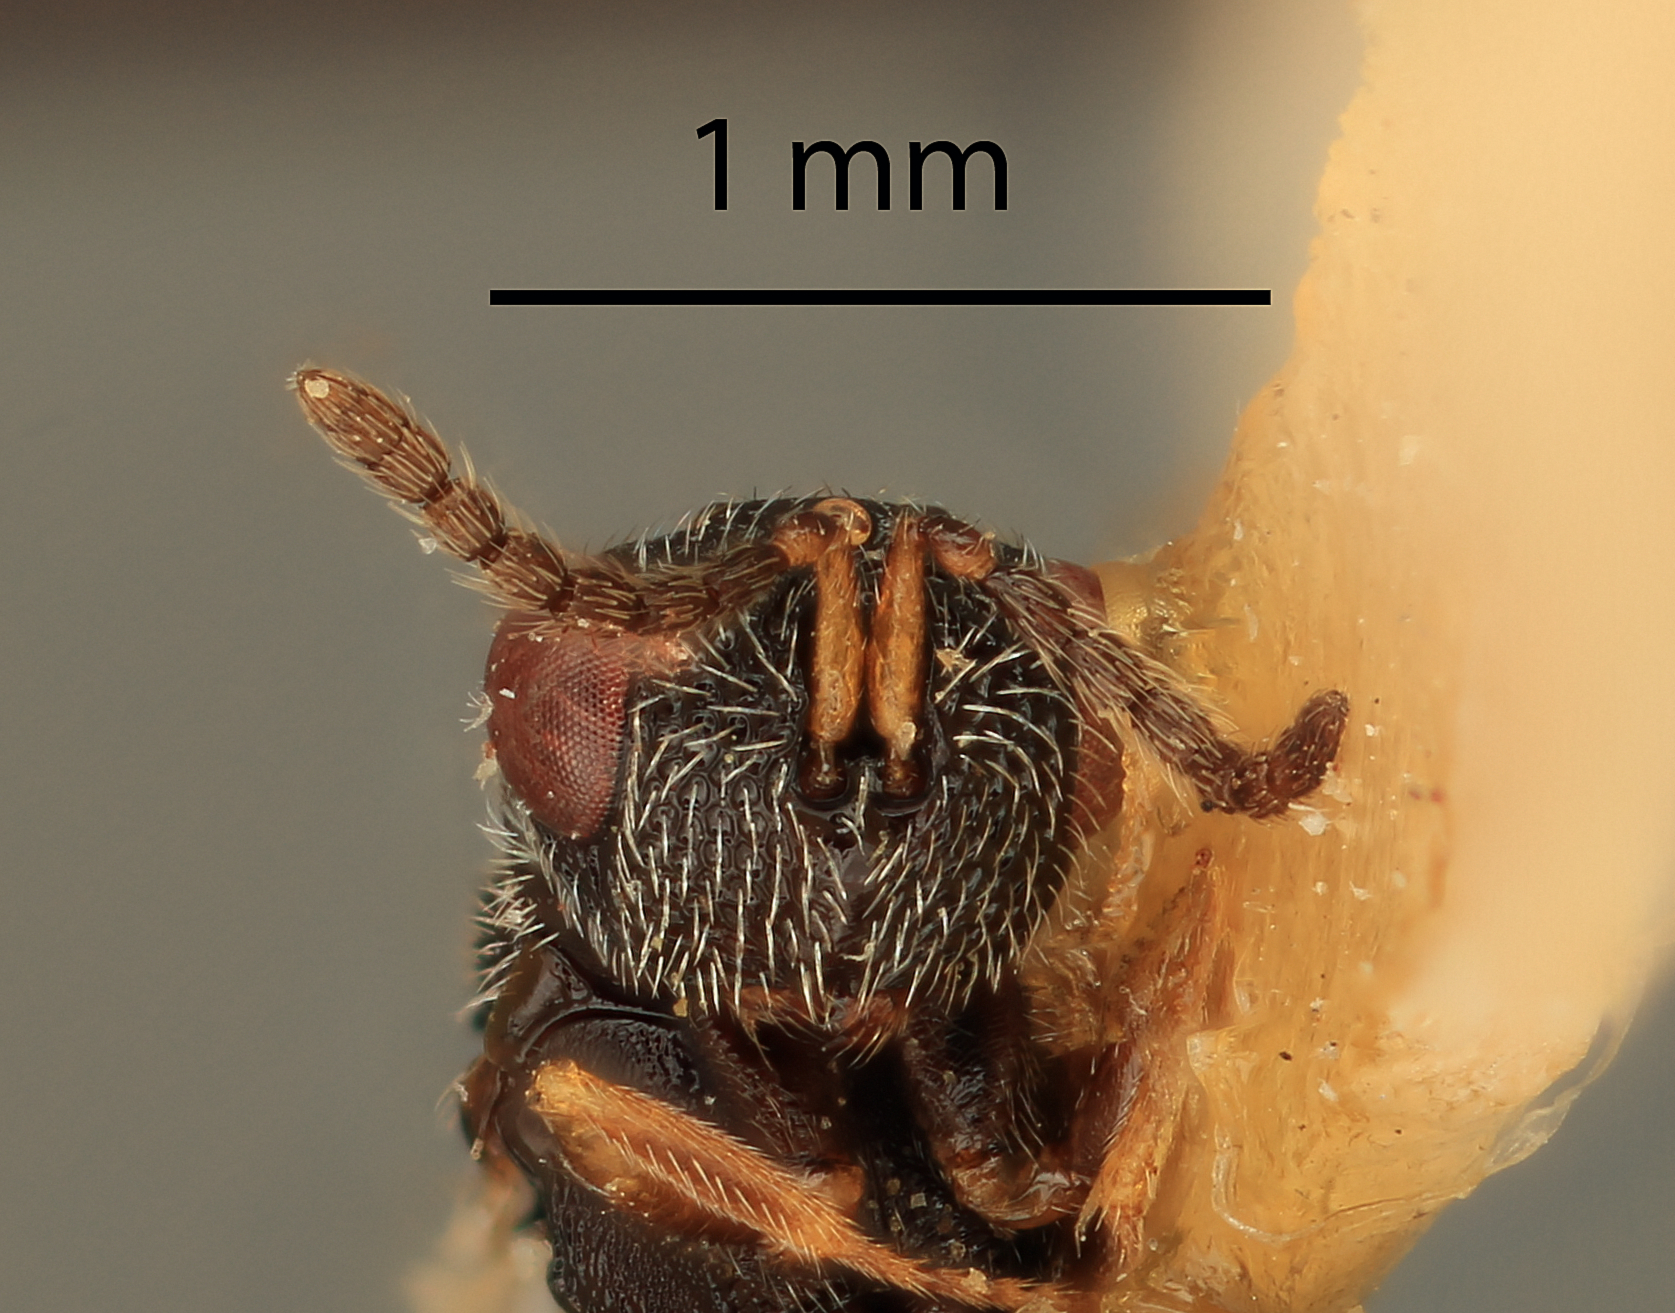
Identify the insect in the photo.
Eurytoma levd
